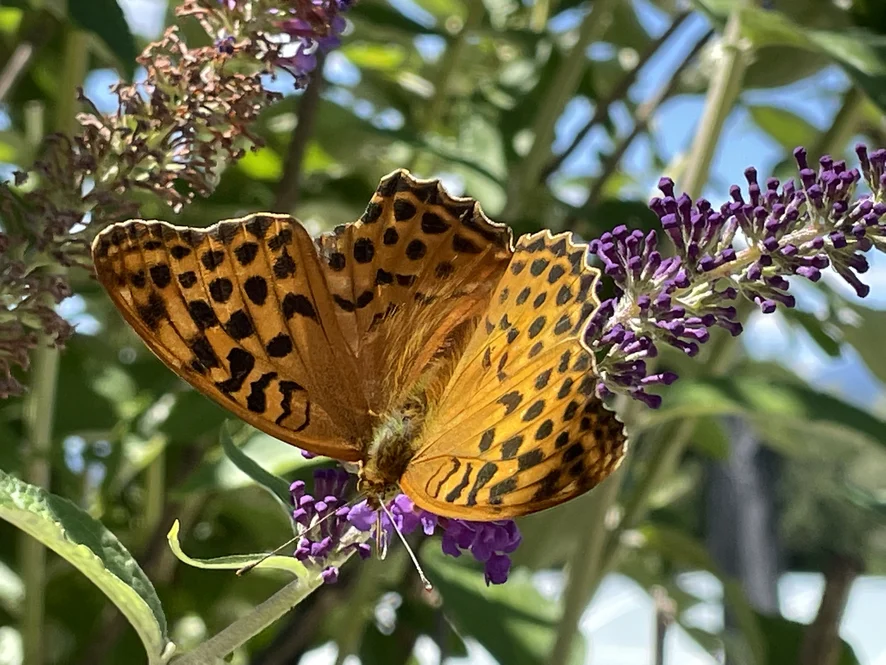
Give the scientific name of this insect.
Argynnis paphia
